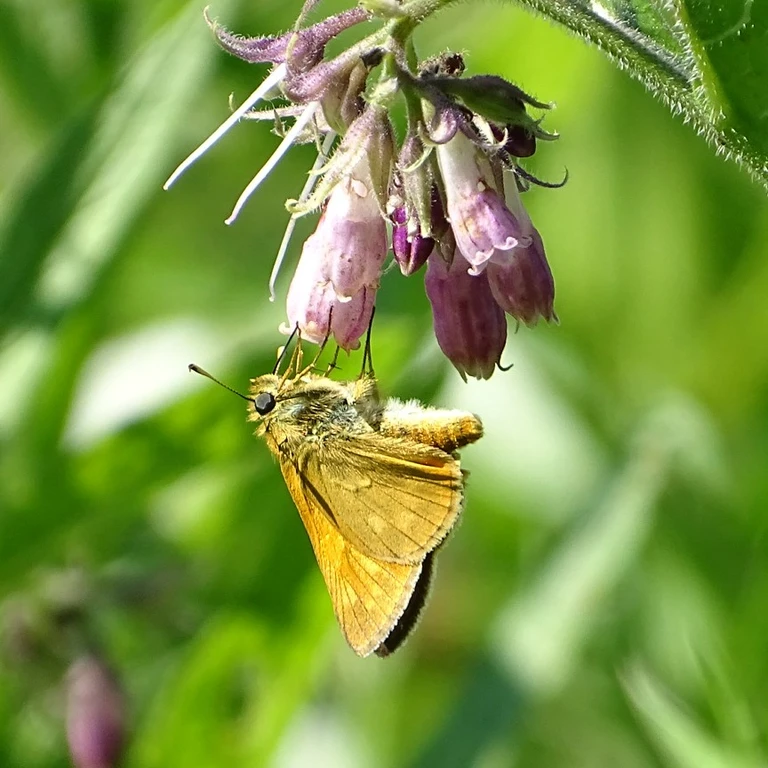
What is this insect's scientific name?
Ochlodes sylvanus (also Ochlodes venata)
